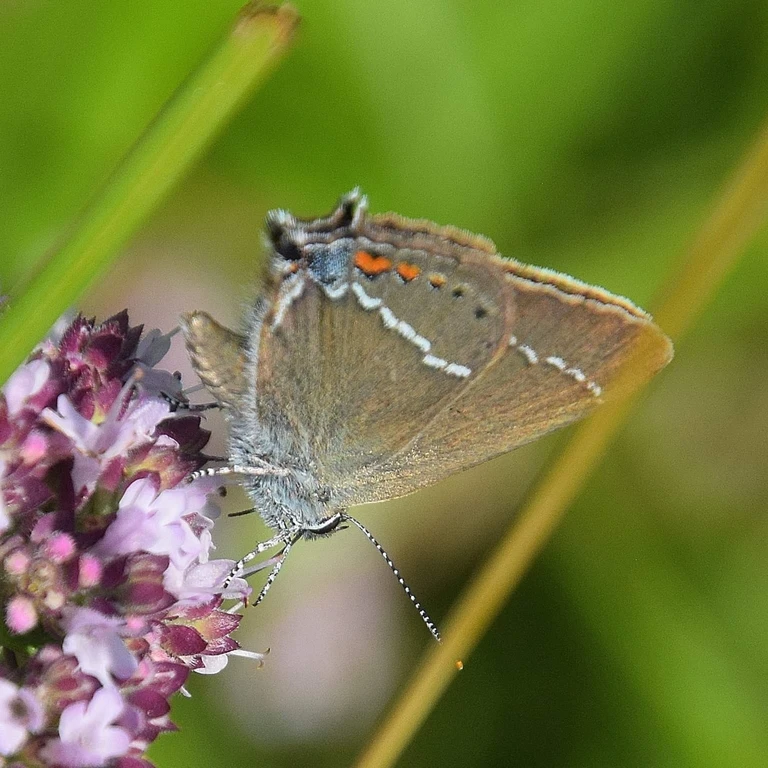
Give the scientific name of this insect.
Satyrium spini (also Tuttiola spini)
